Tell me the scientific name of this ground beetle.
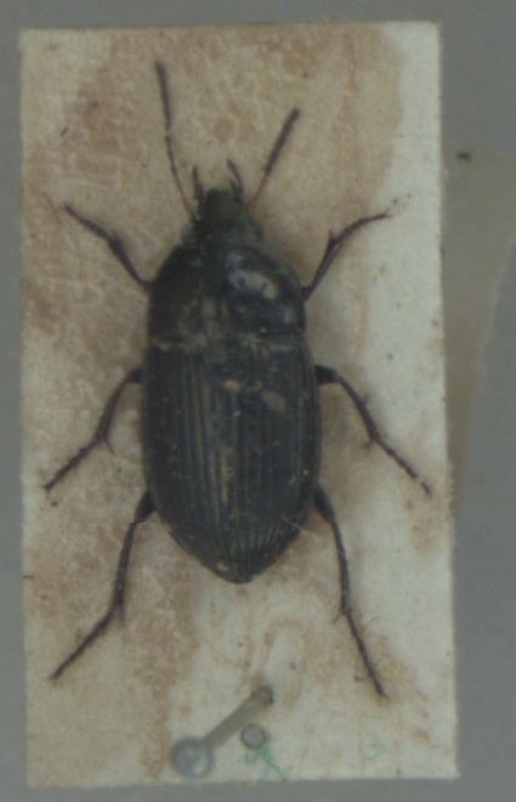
Amara ovata
